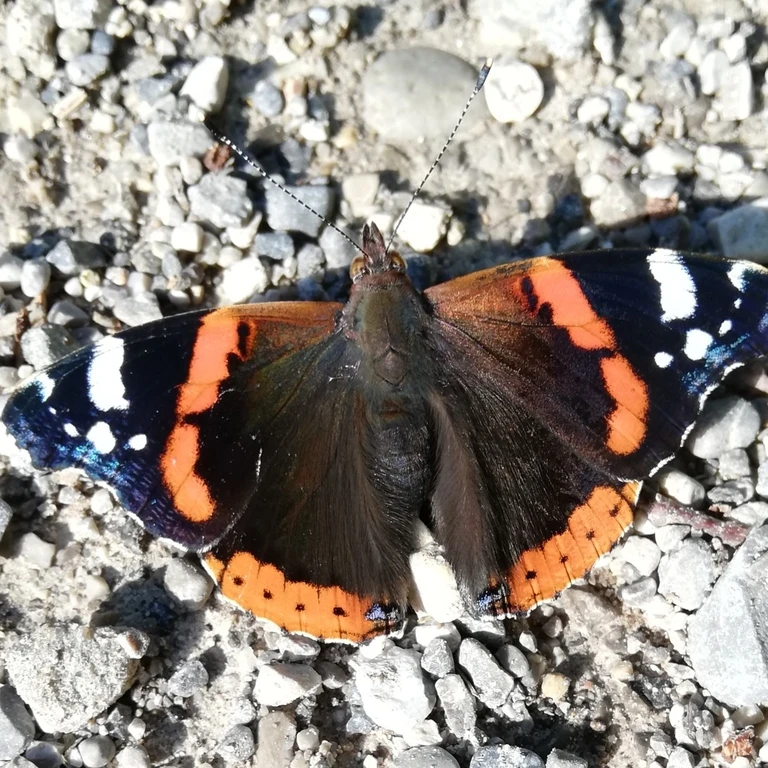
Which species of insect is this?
Vanessa atalanta
